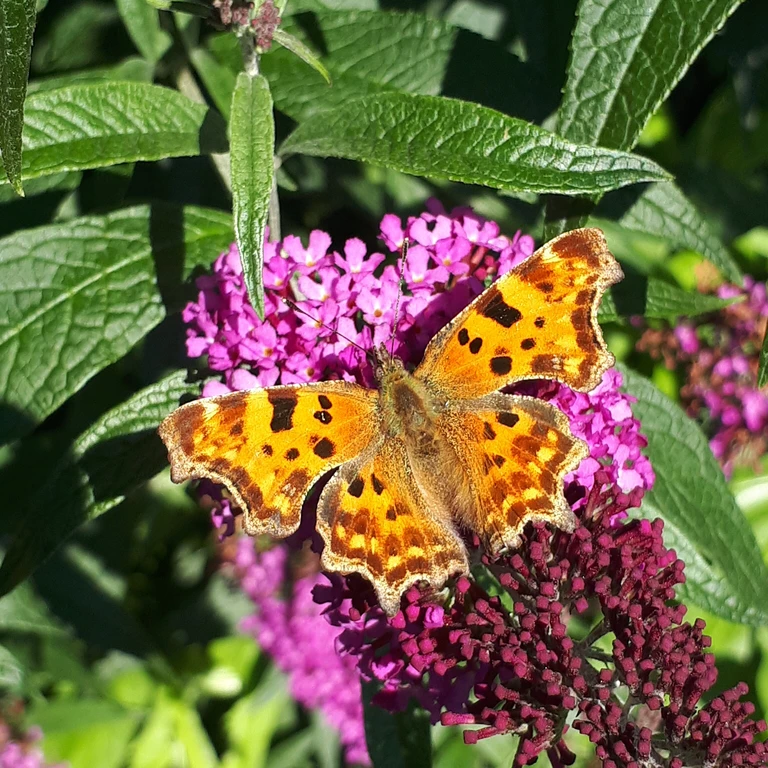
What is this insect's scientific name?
Polygonia c-album
